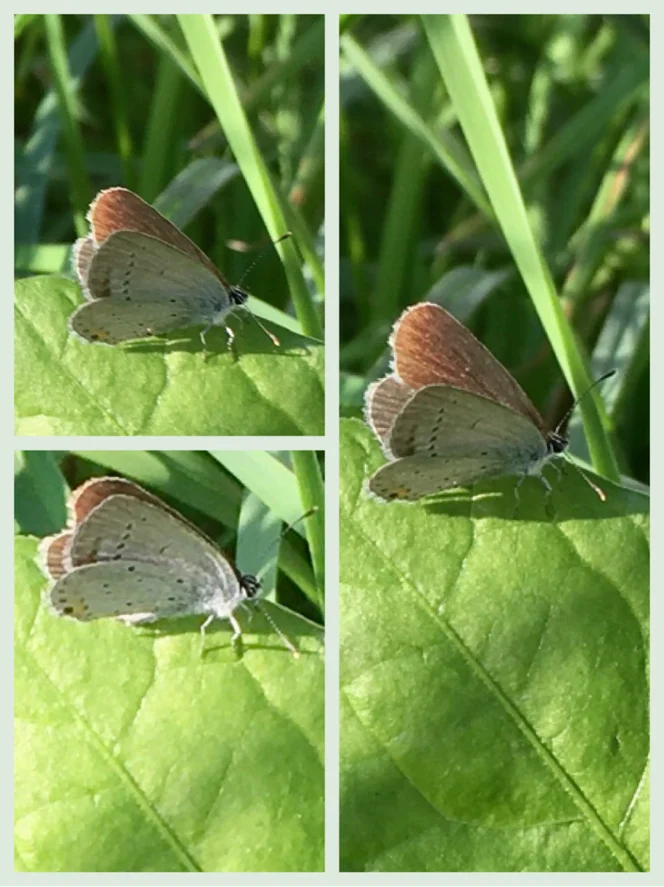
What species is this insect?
Cupido argiades (also Elkalyce argiades)
